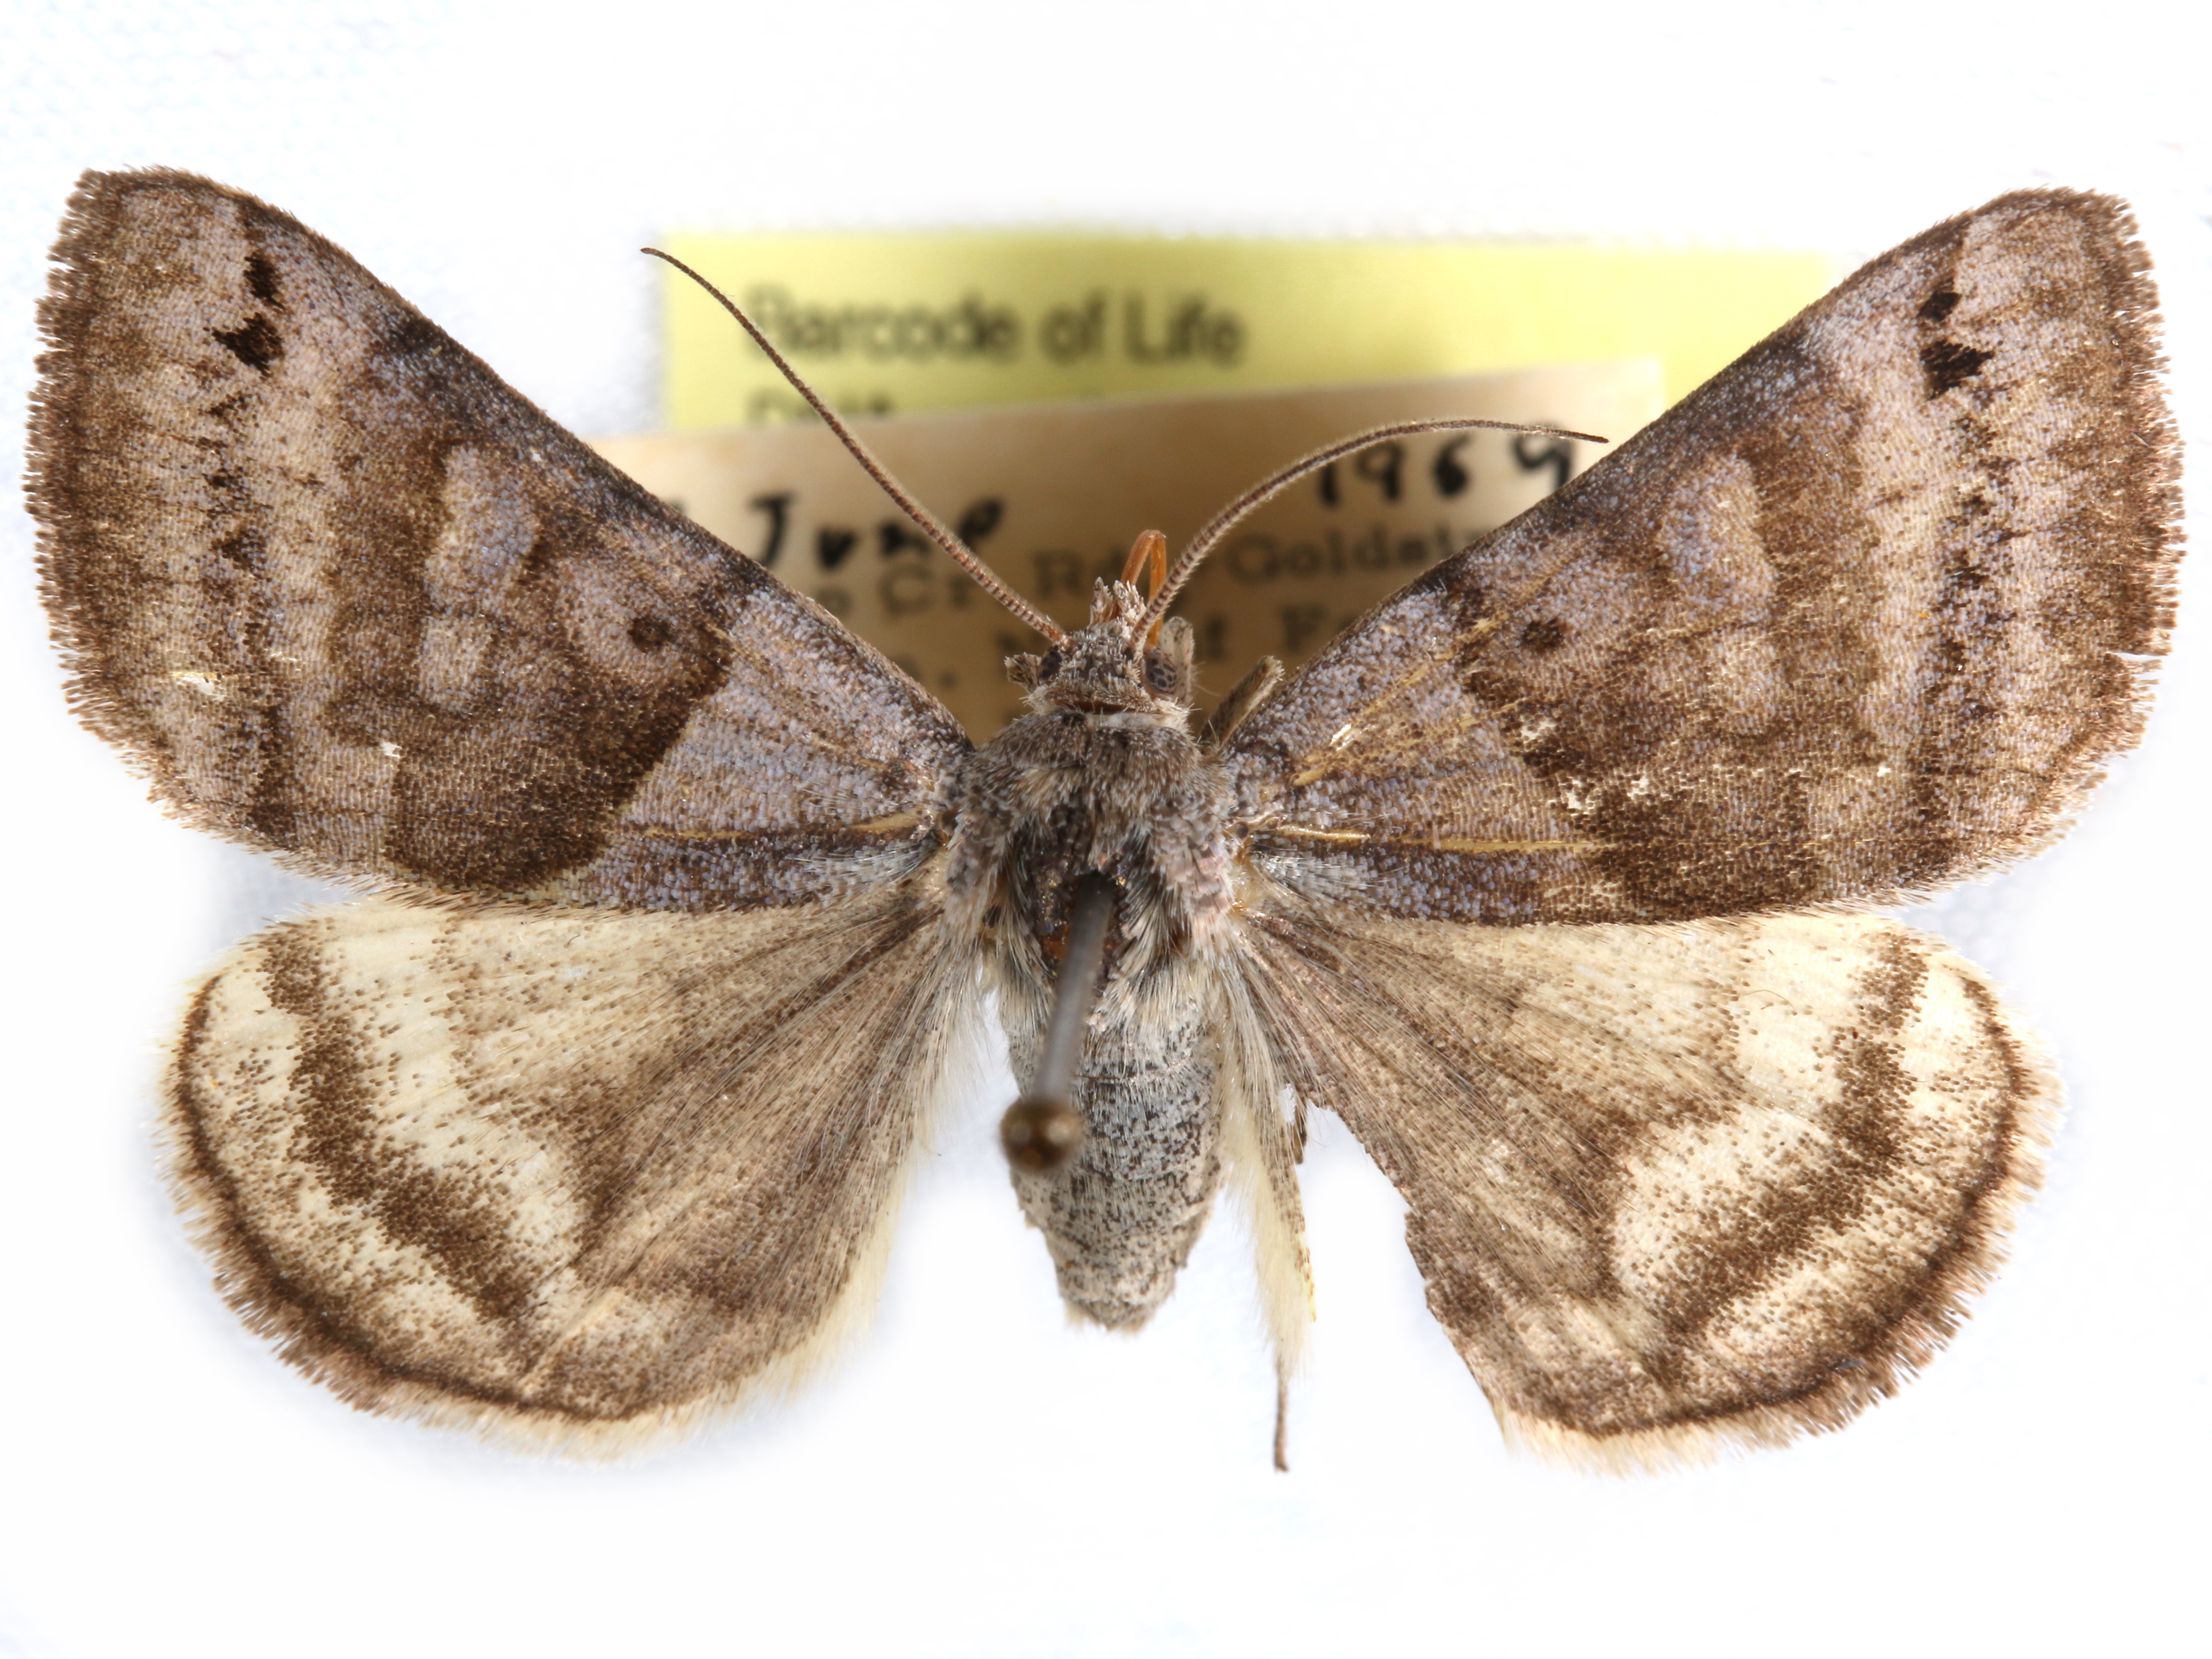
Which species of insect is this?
Caenurgina crassiuscula
